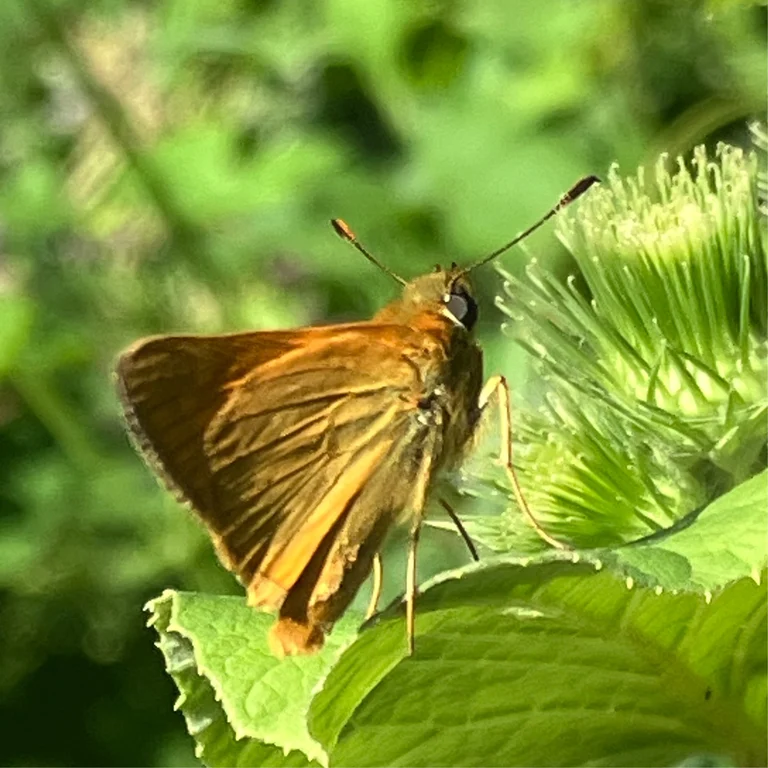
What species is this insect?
Ochlodes sylvanus (also Ochlodes venata)
